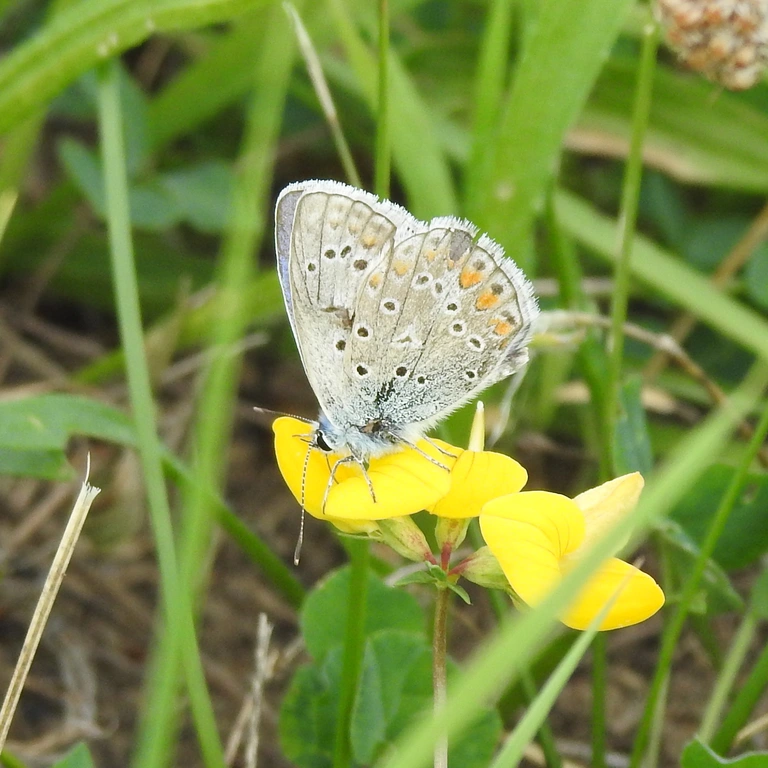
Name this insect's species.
Polyommatus icarus
